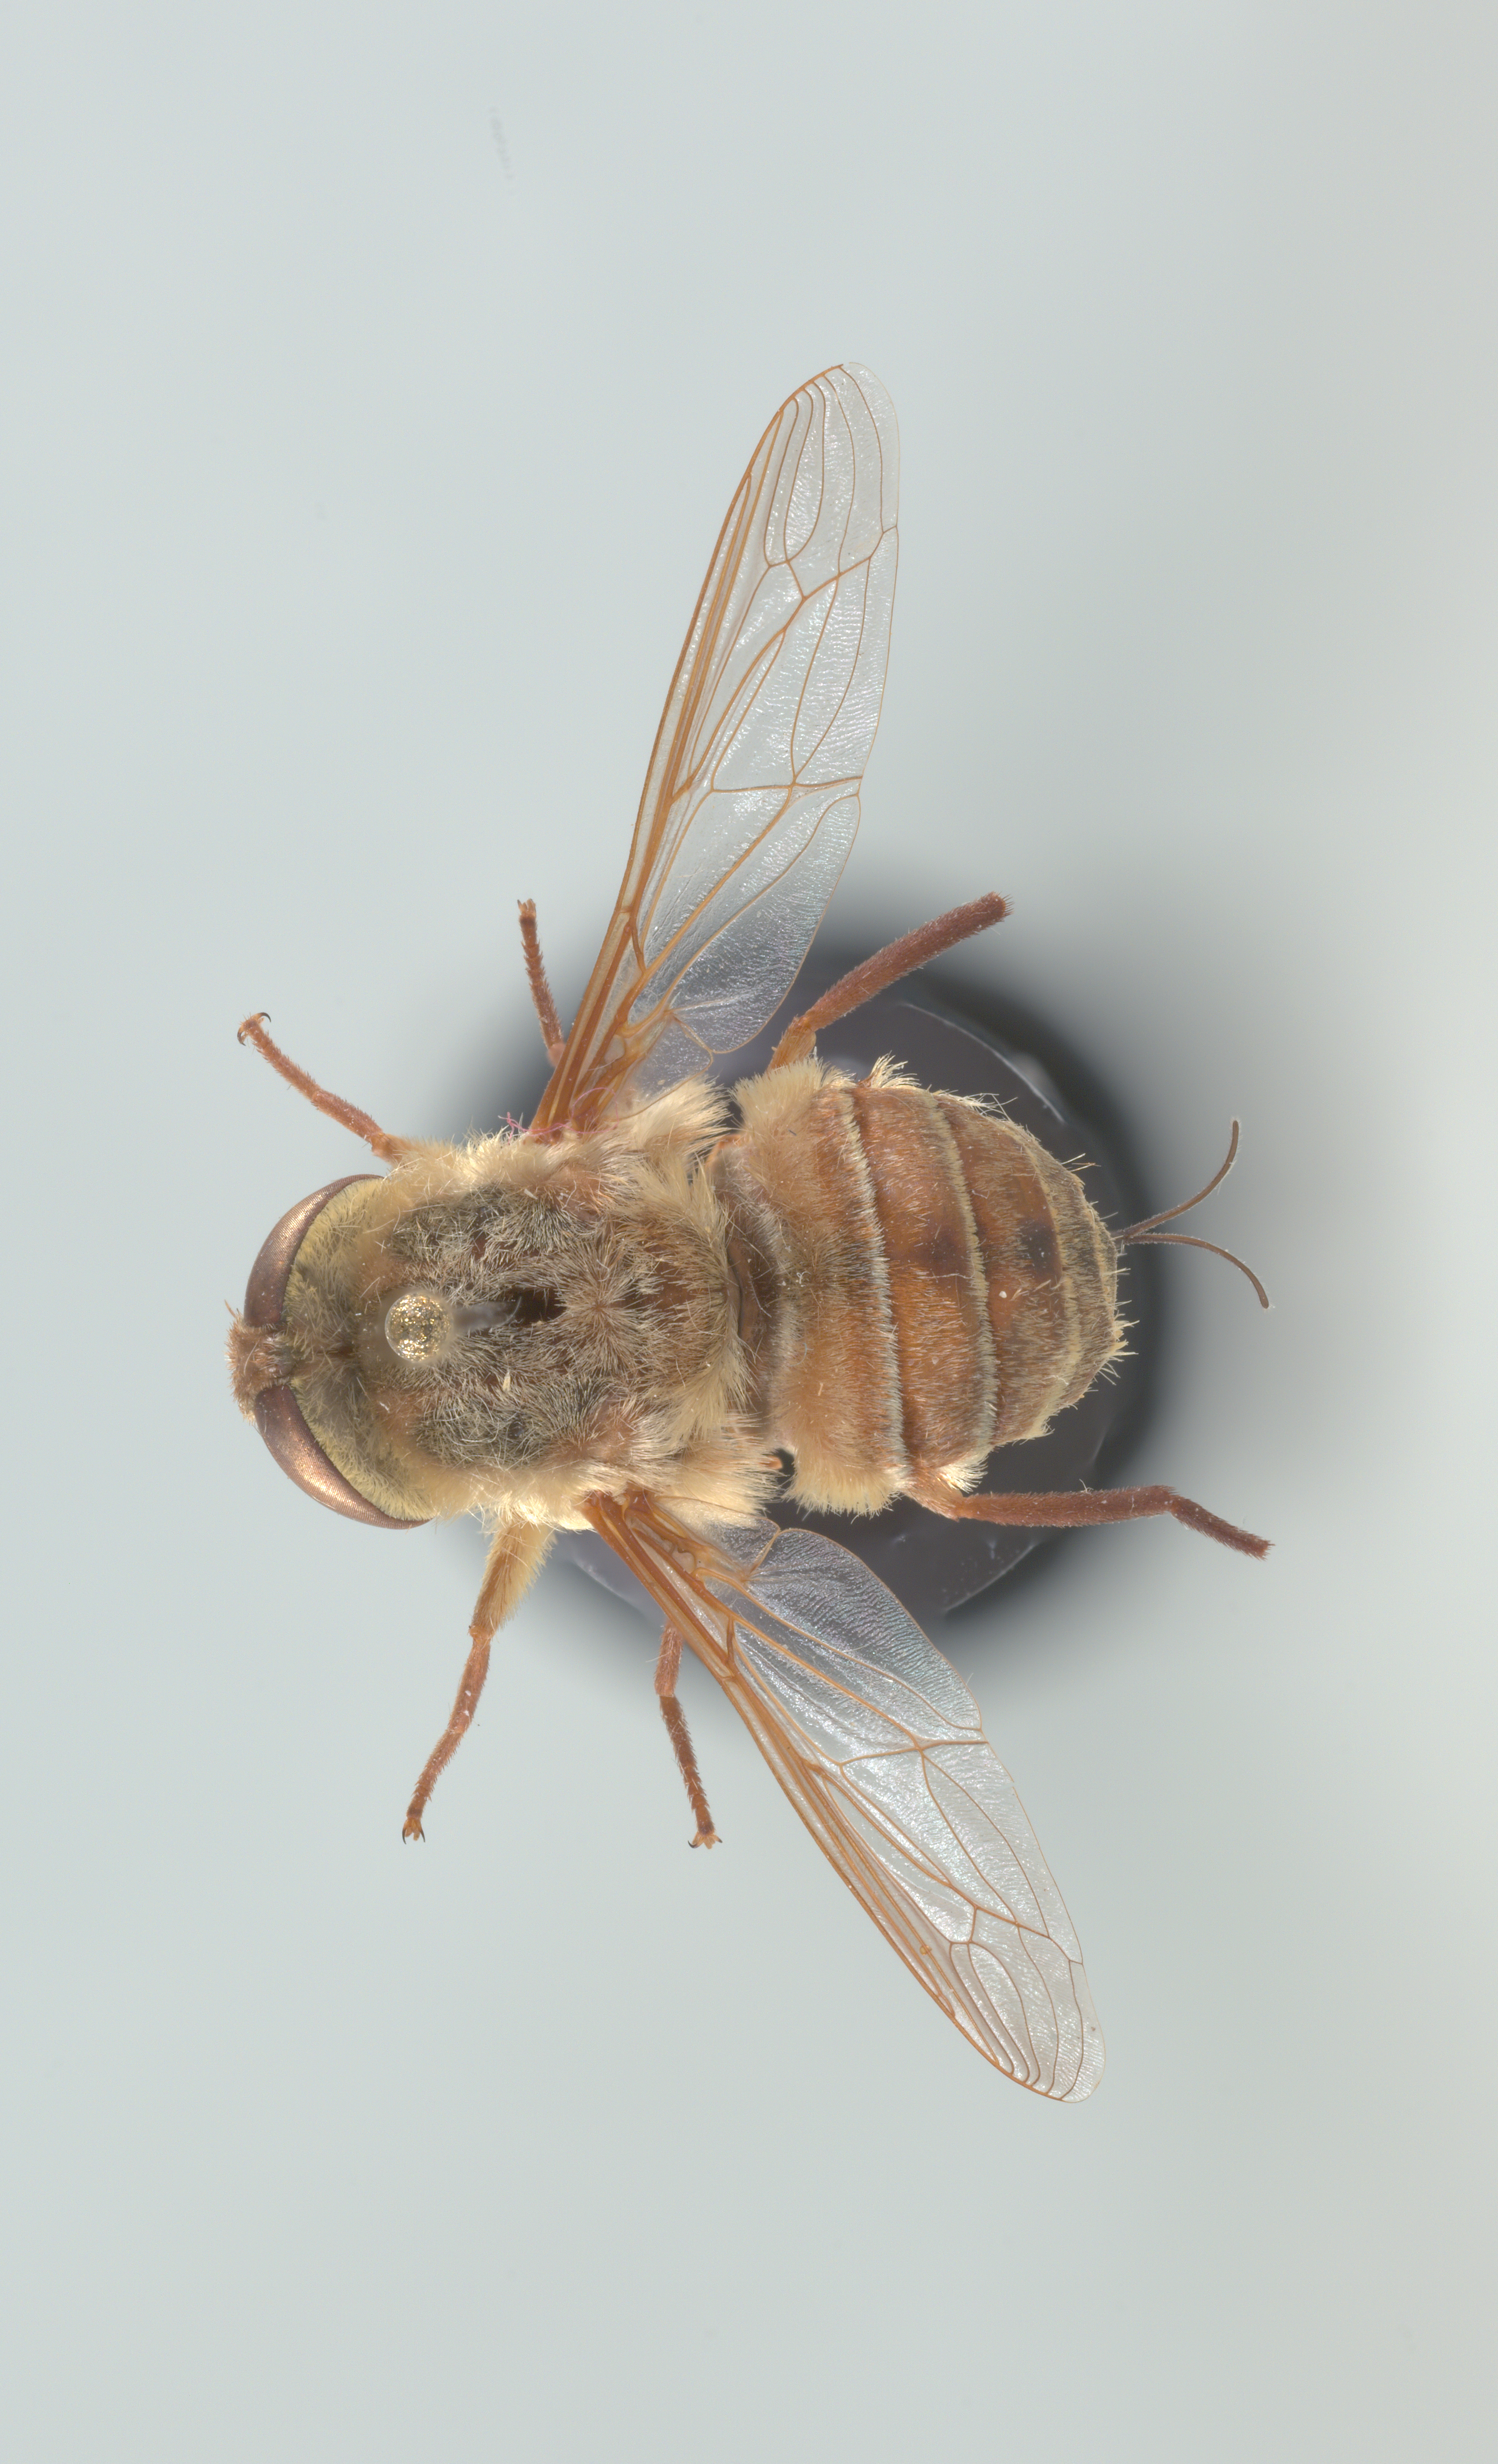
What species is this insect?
Neorhynchocephalus volaticus
